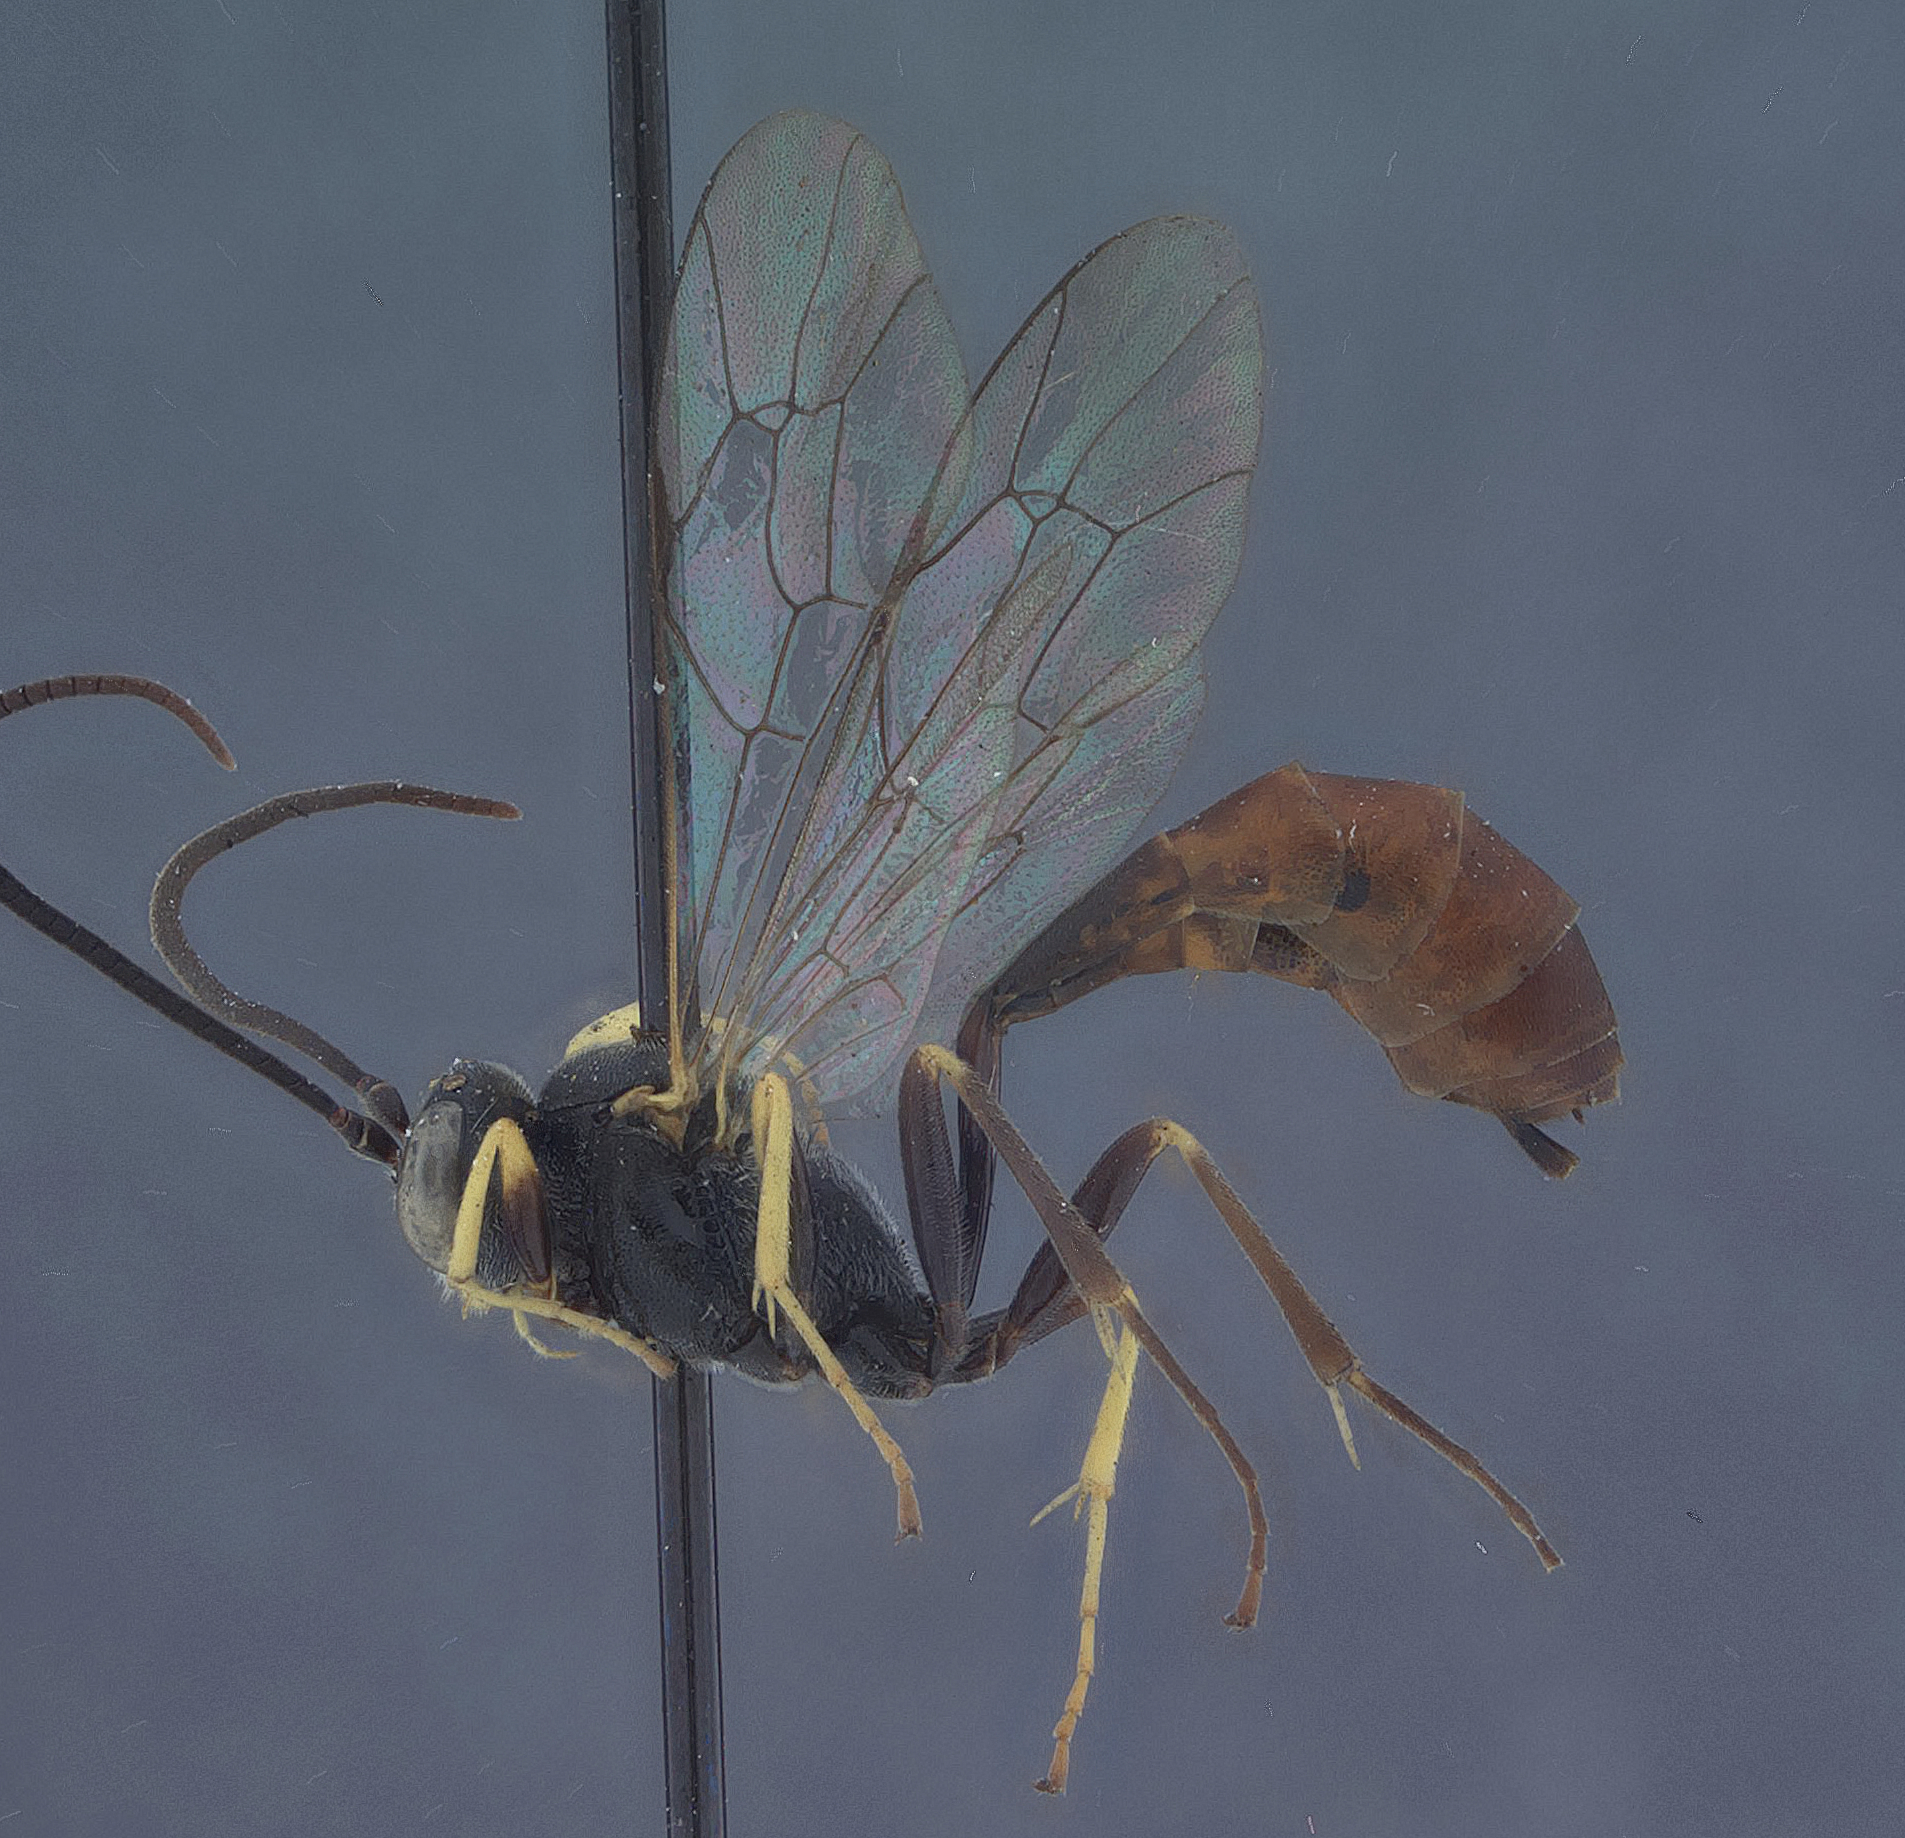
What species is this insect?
Campoplegidea decepter
